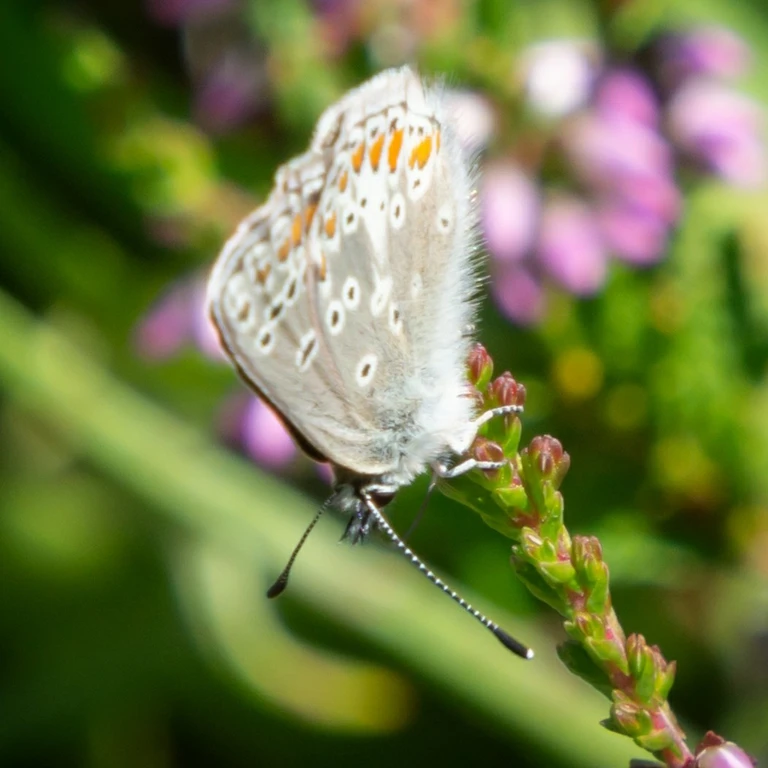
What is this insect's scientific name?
Aricia agestis/artaxerxes
